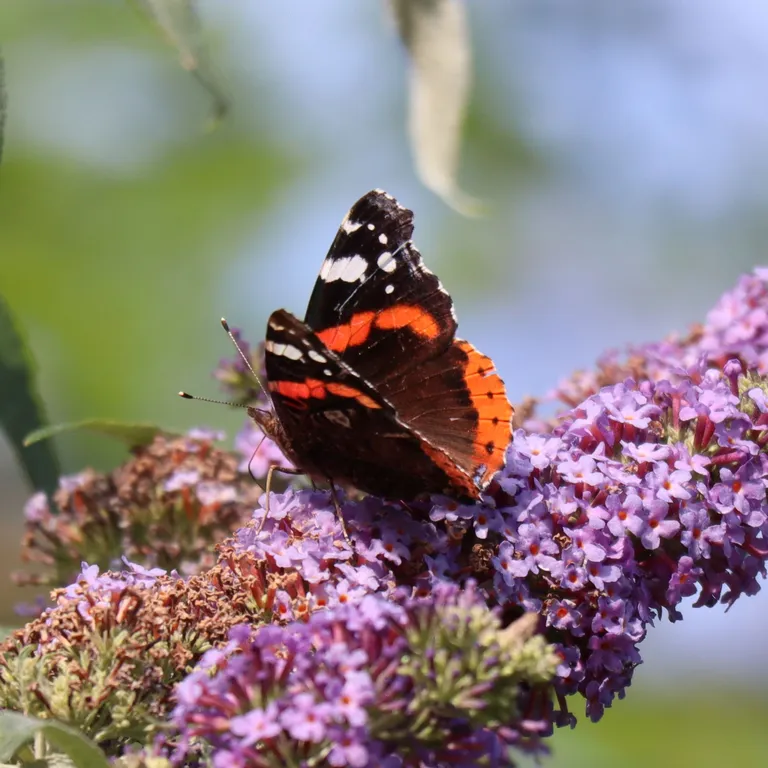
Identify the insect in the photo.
Vanessa atalanta
